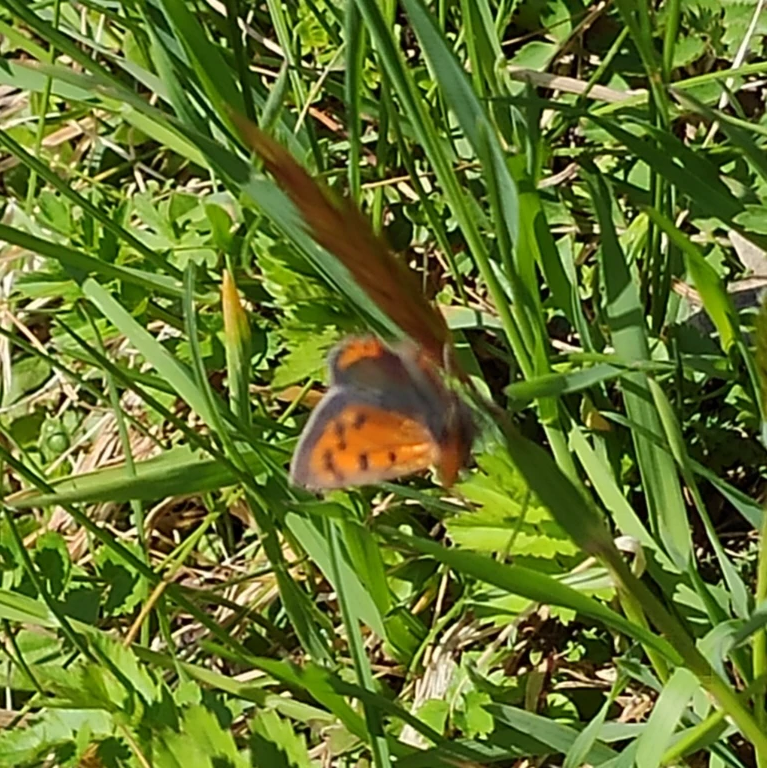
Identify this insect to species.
Lycaena phlaeas
